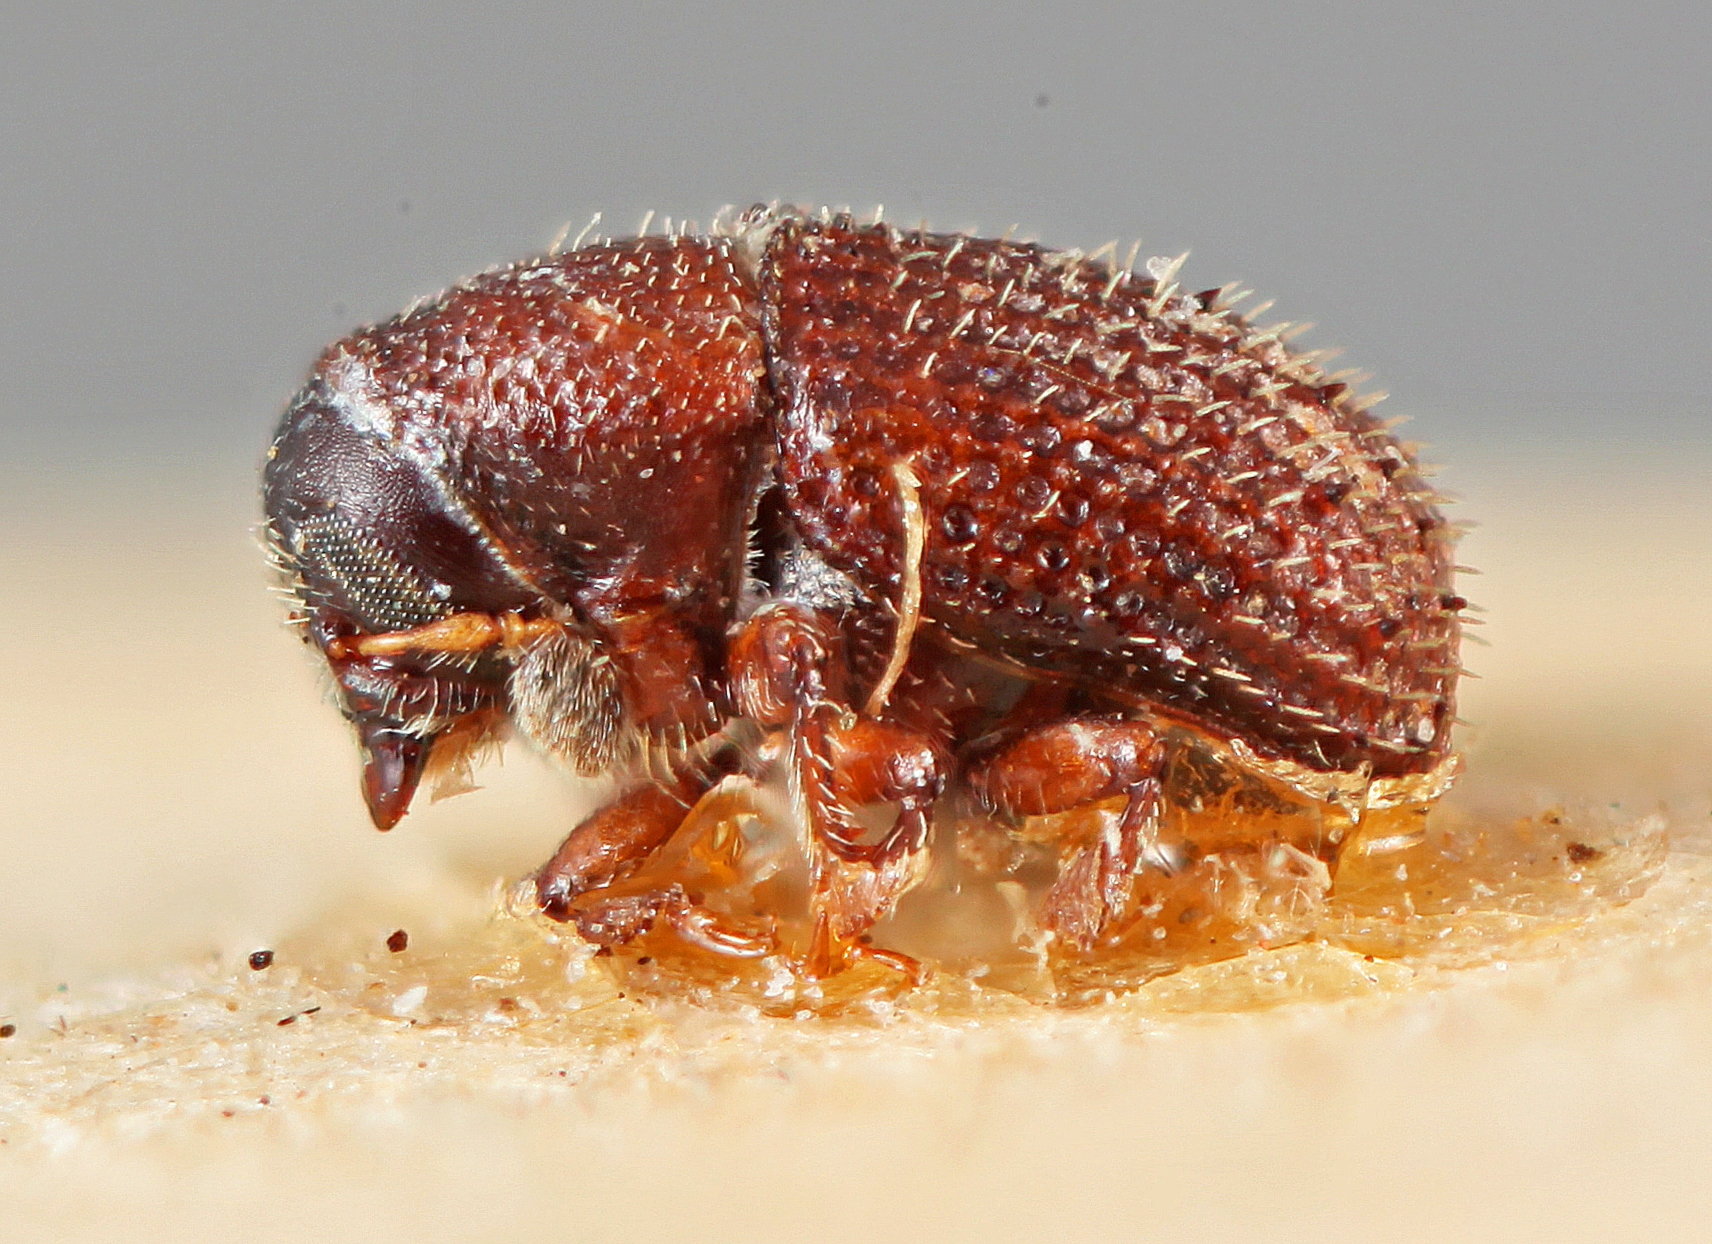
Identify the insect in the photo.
Phloeotribus insularis
